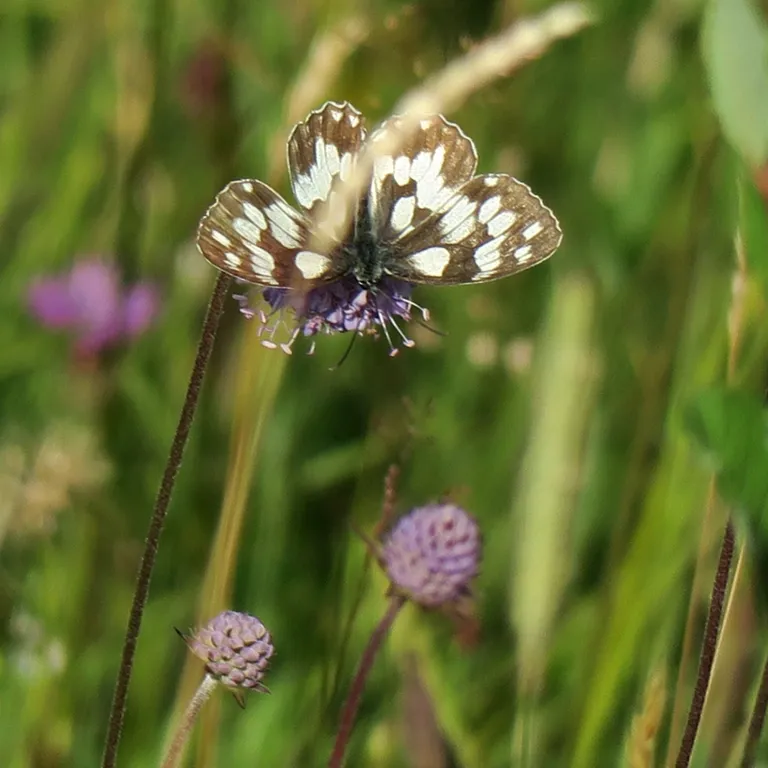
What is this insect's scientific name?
Melanargia galathea
